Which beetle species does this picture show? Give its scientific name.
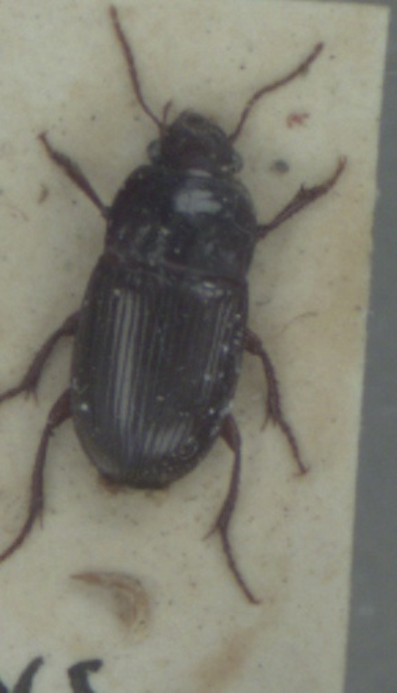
Amara consularis
